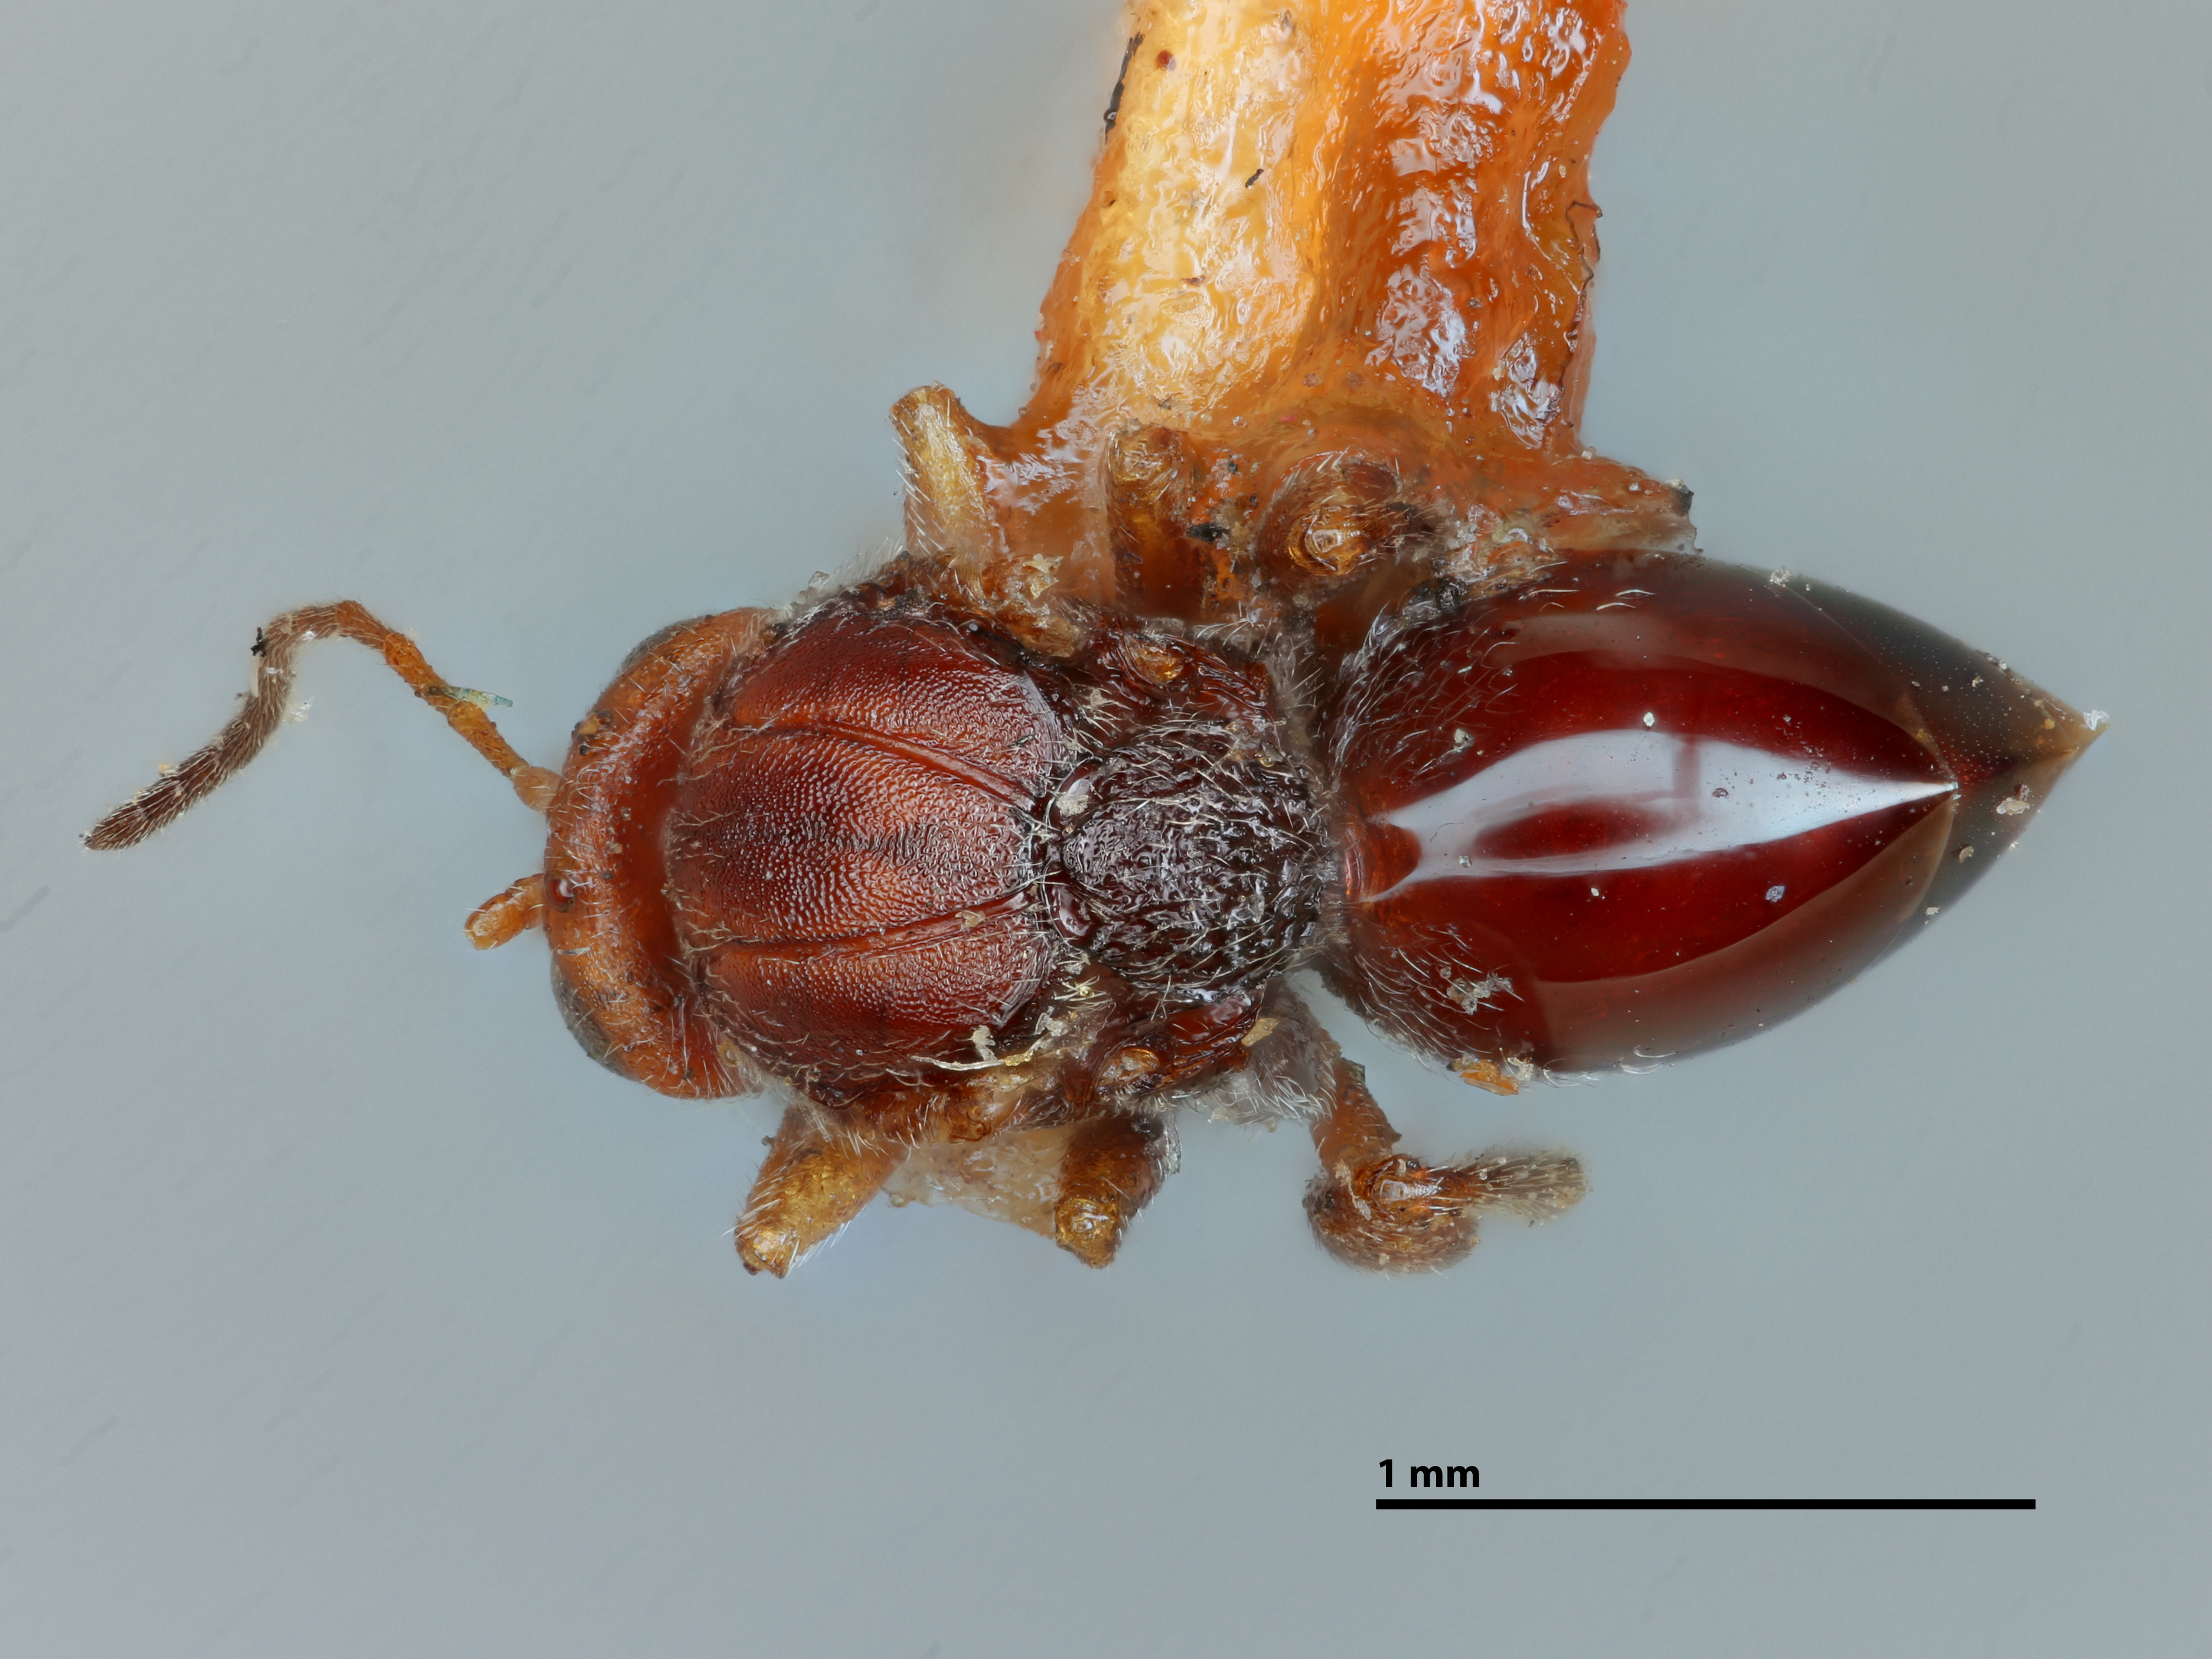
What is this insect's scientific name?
Andricus stropus
